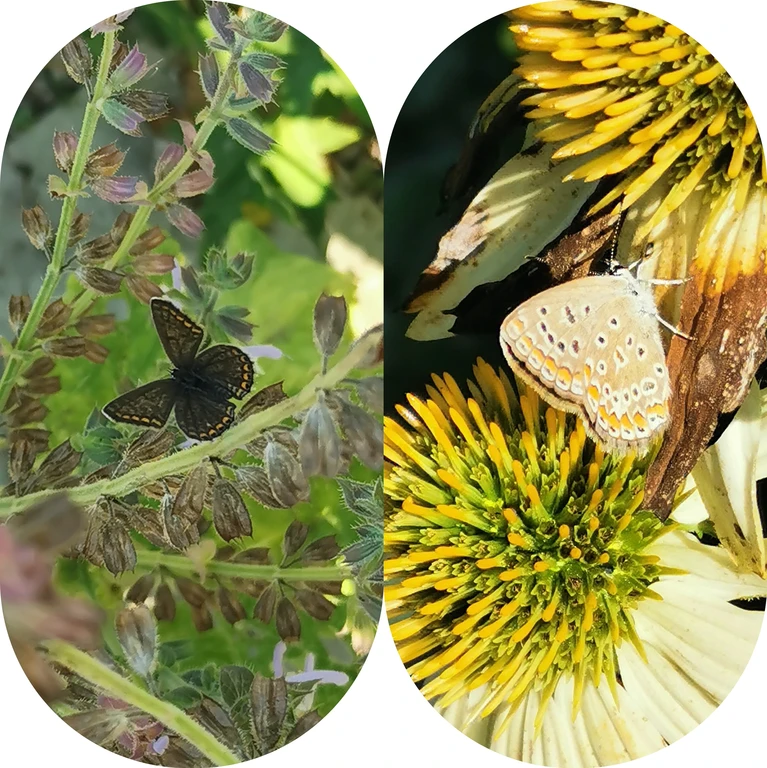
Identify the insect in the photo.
Polyommatus icarus
